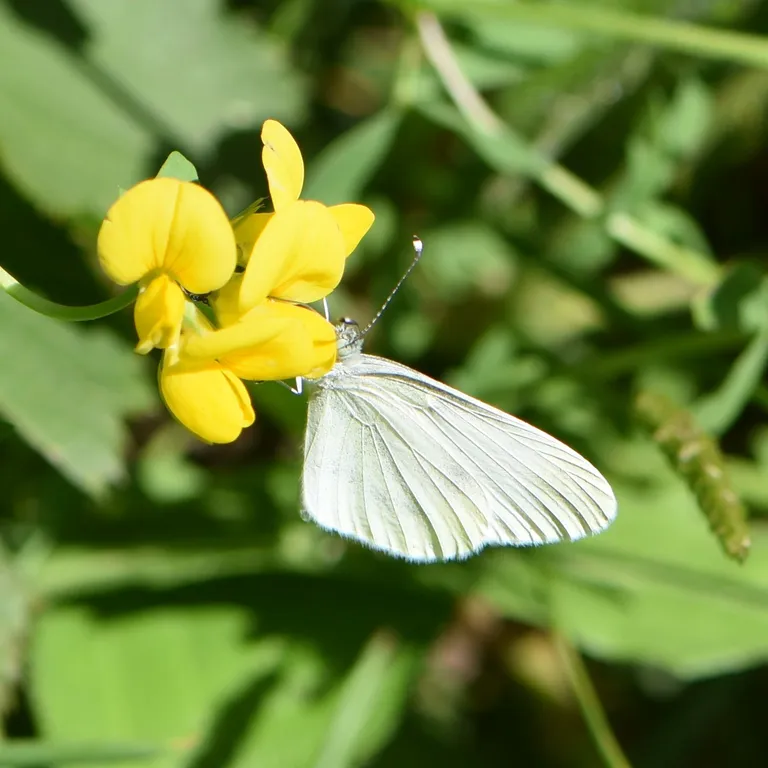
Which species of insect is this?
Leptidea sinapis/juvernica
